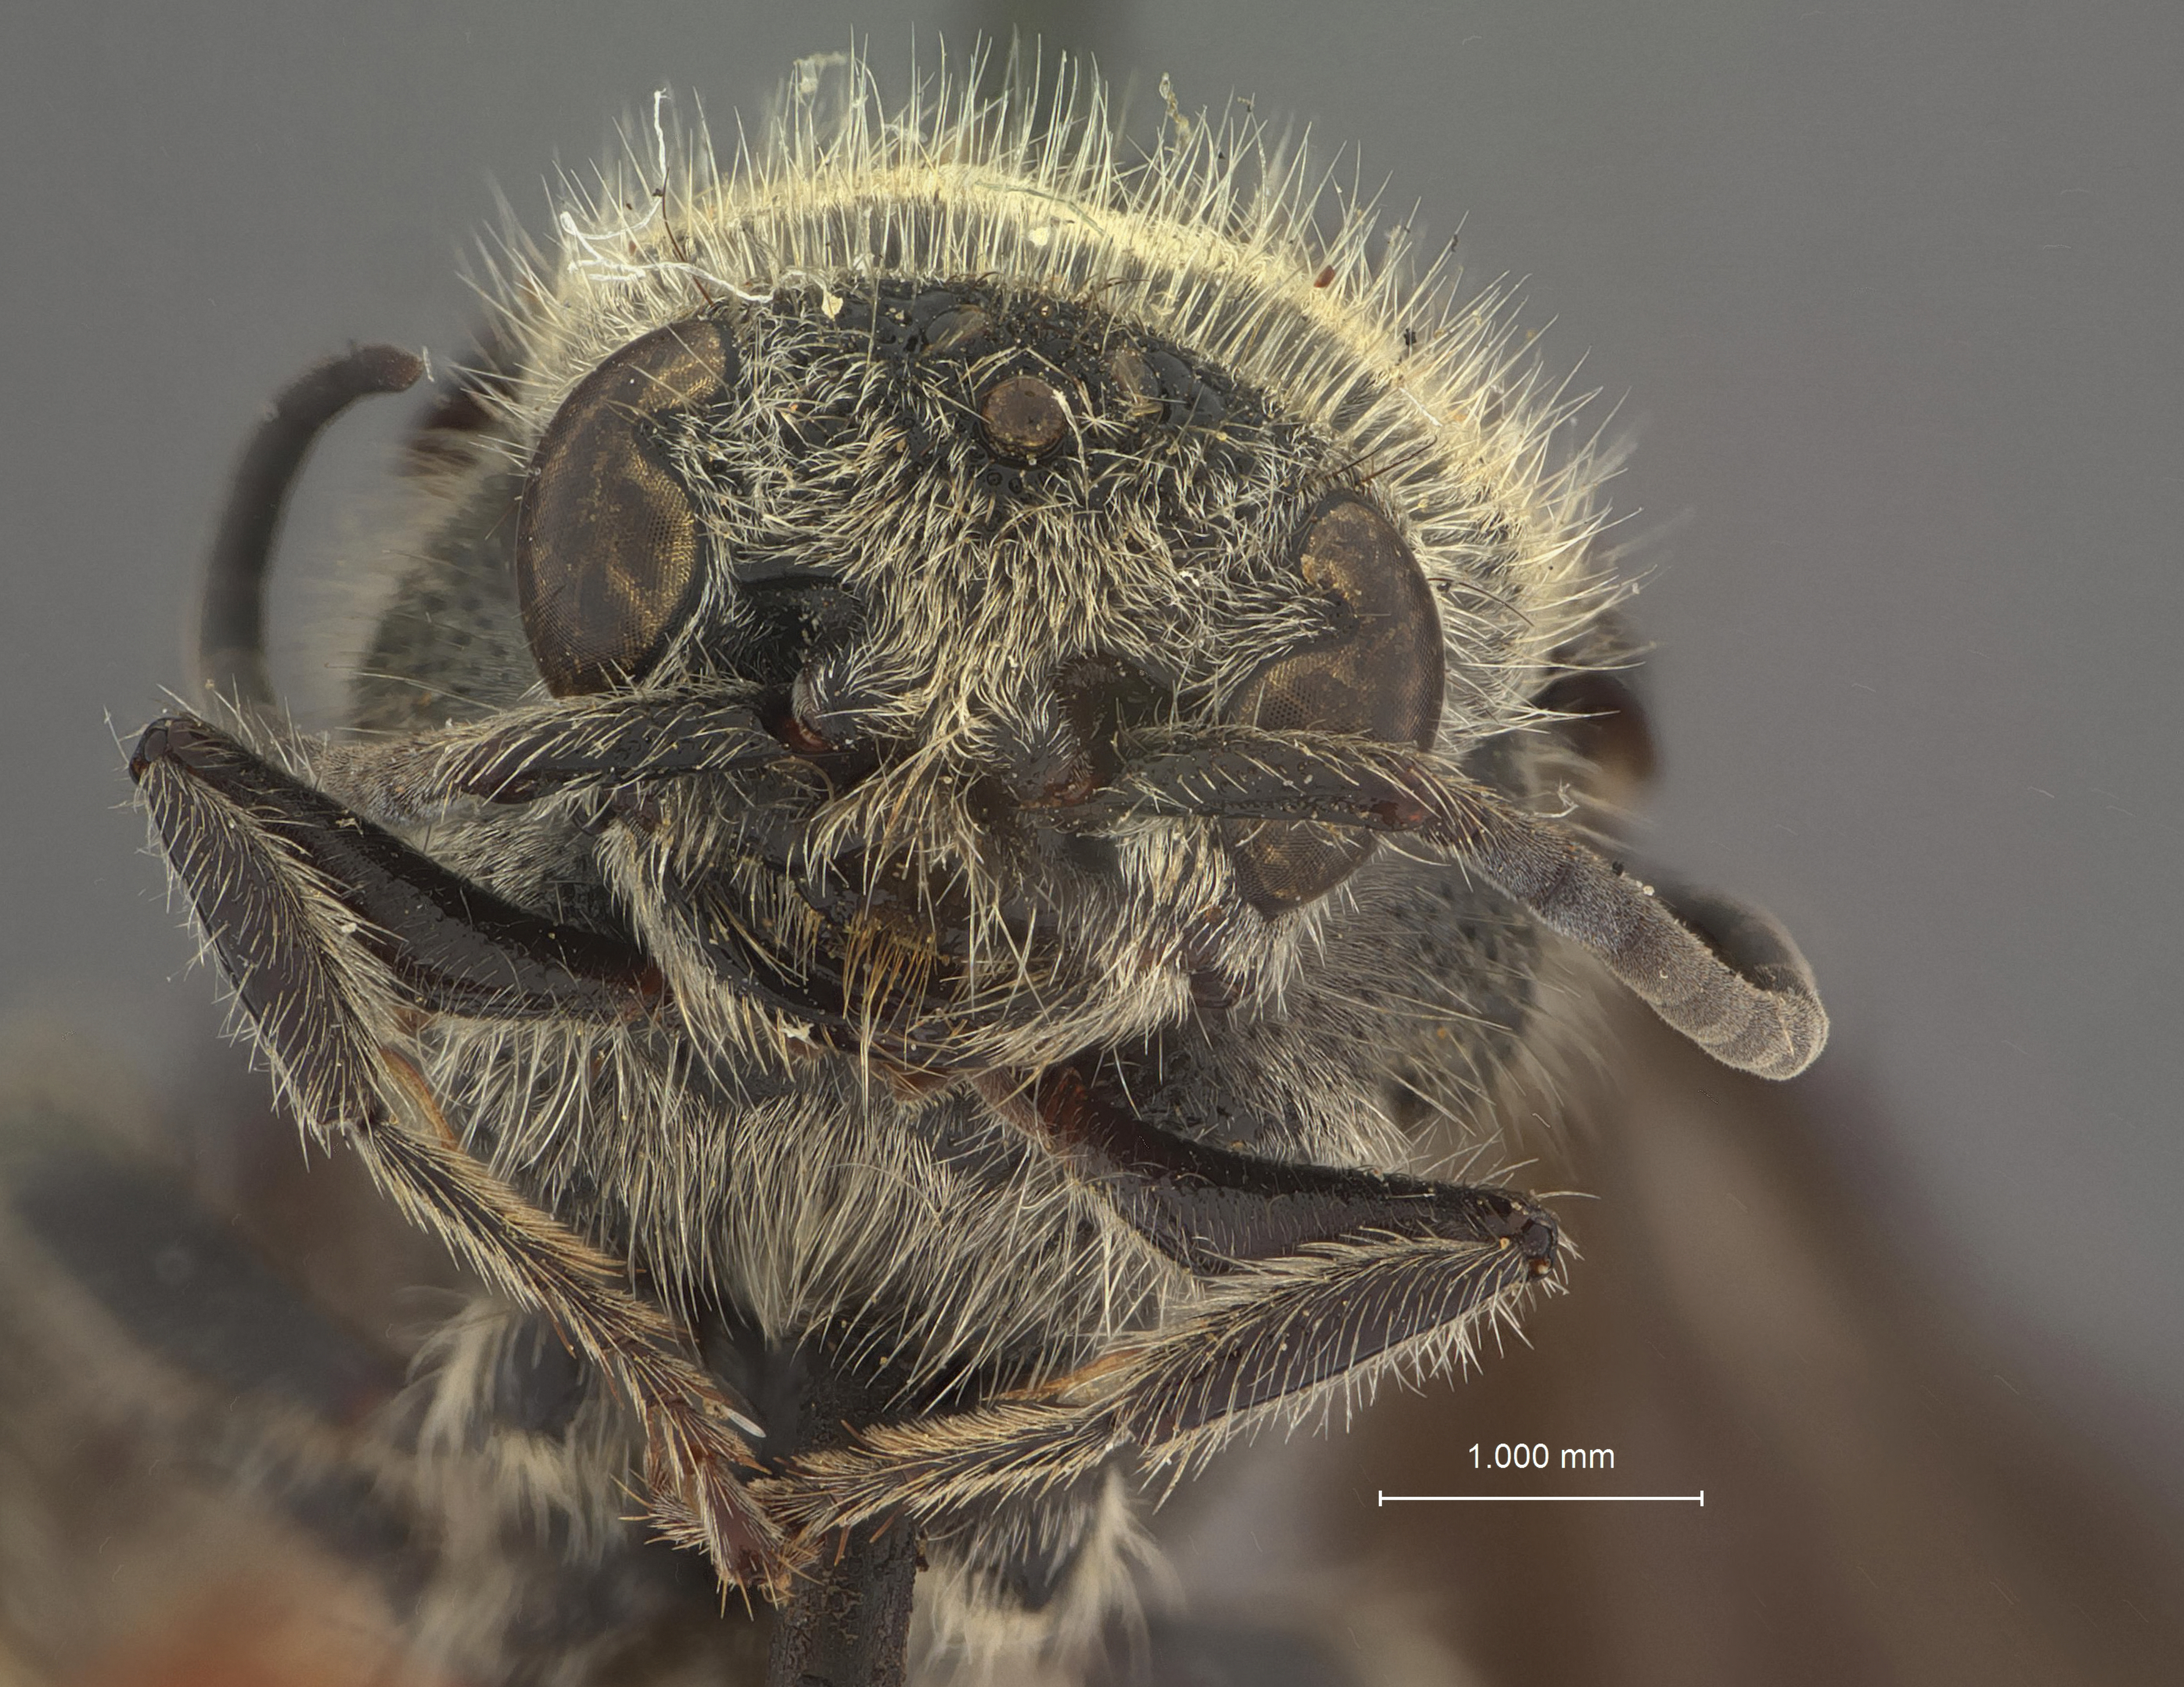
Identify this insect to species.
Timulla hedone
